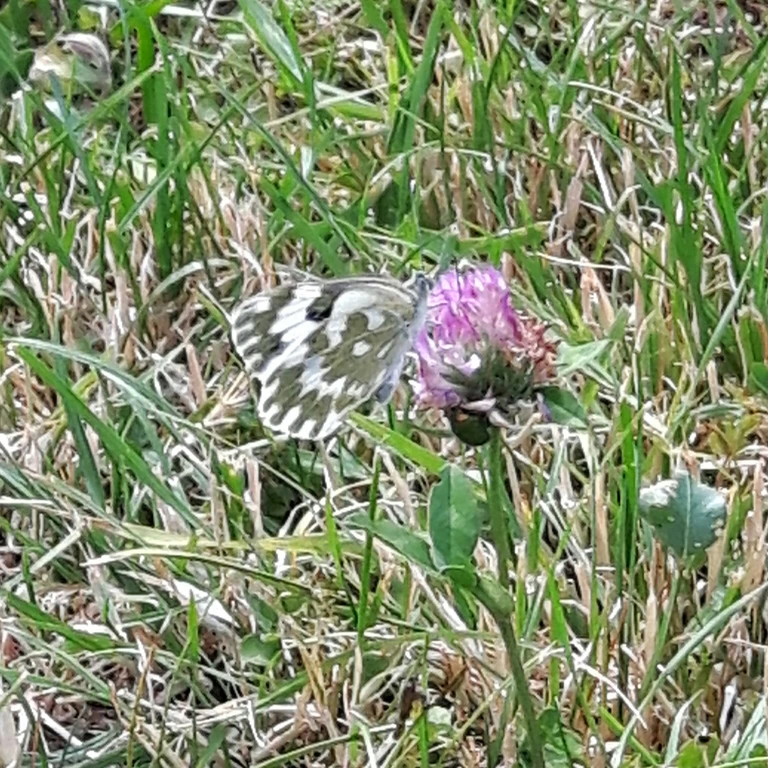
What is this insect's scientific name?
Pontia edusa
